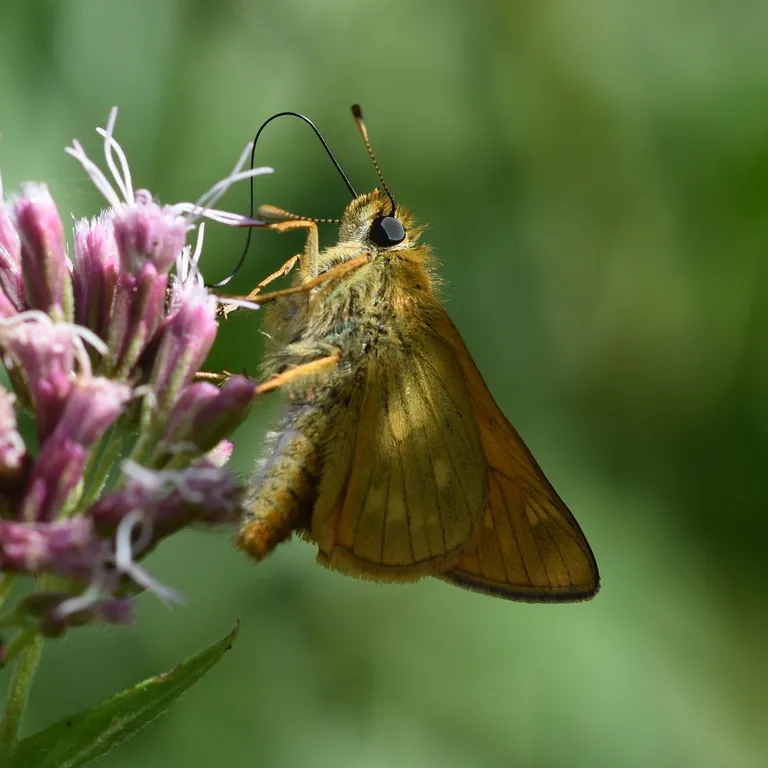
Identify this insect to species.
Ochlodes sylvanus (also Ochlodes venata)
